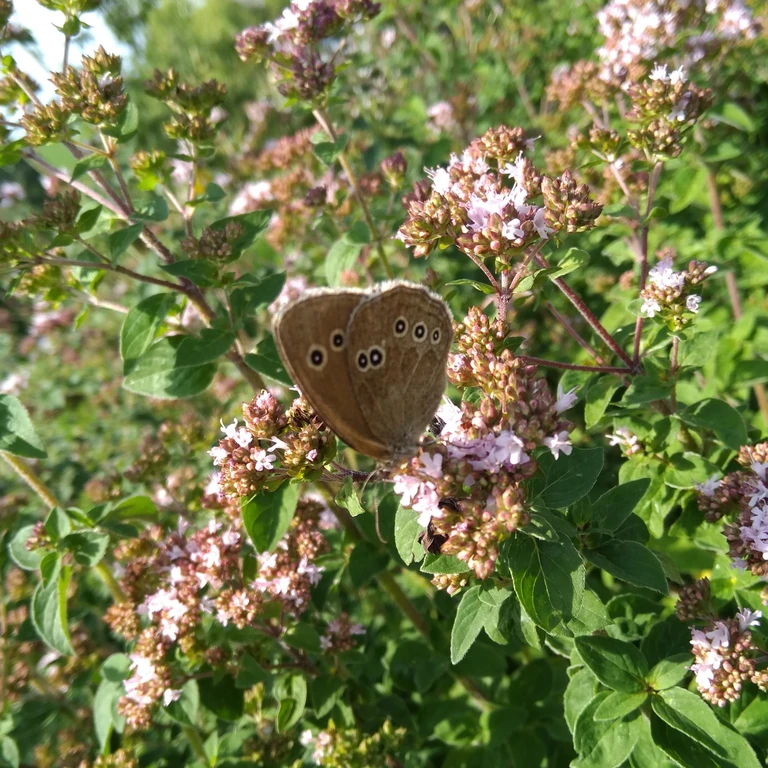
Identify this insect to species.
Aphantopus hyperantus
